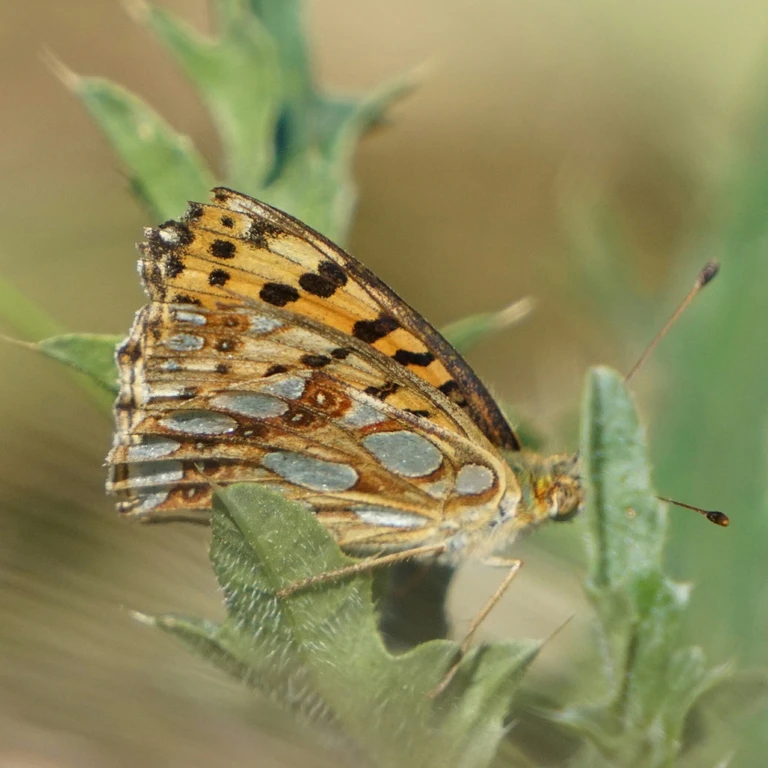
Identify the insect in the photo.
Issoria lathonia
